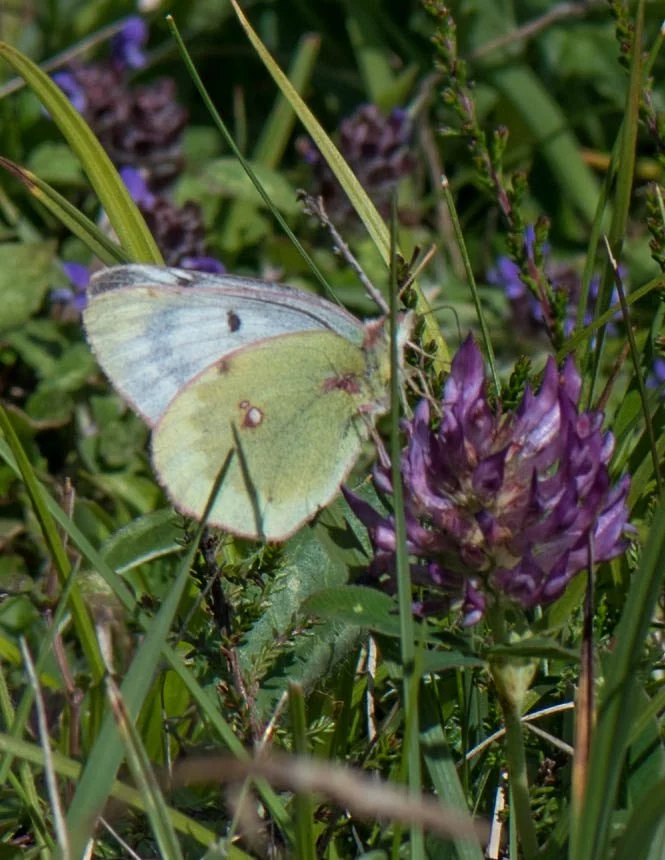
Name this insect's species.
Colias phicomone
